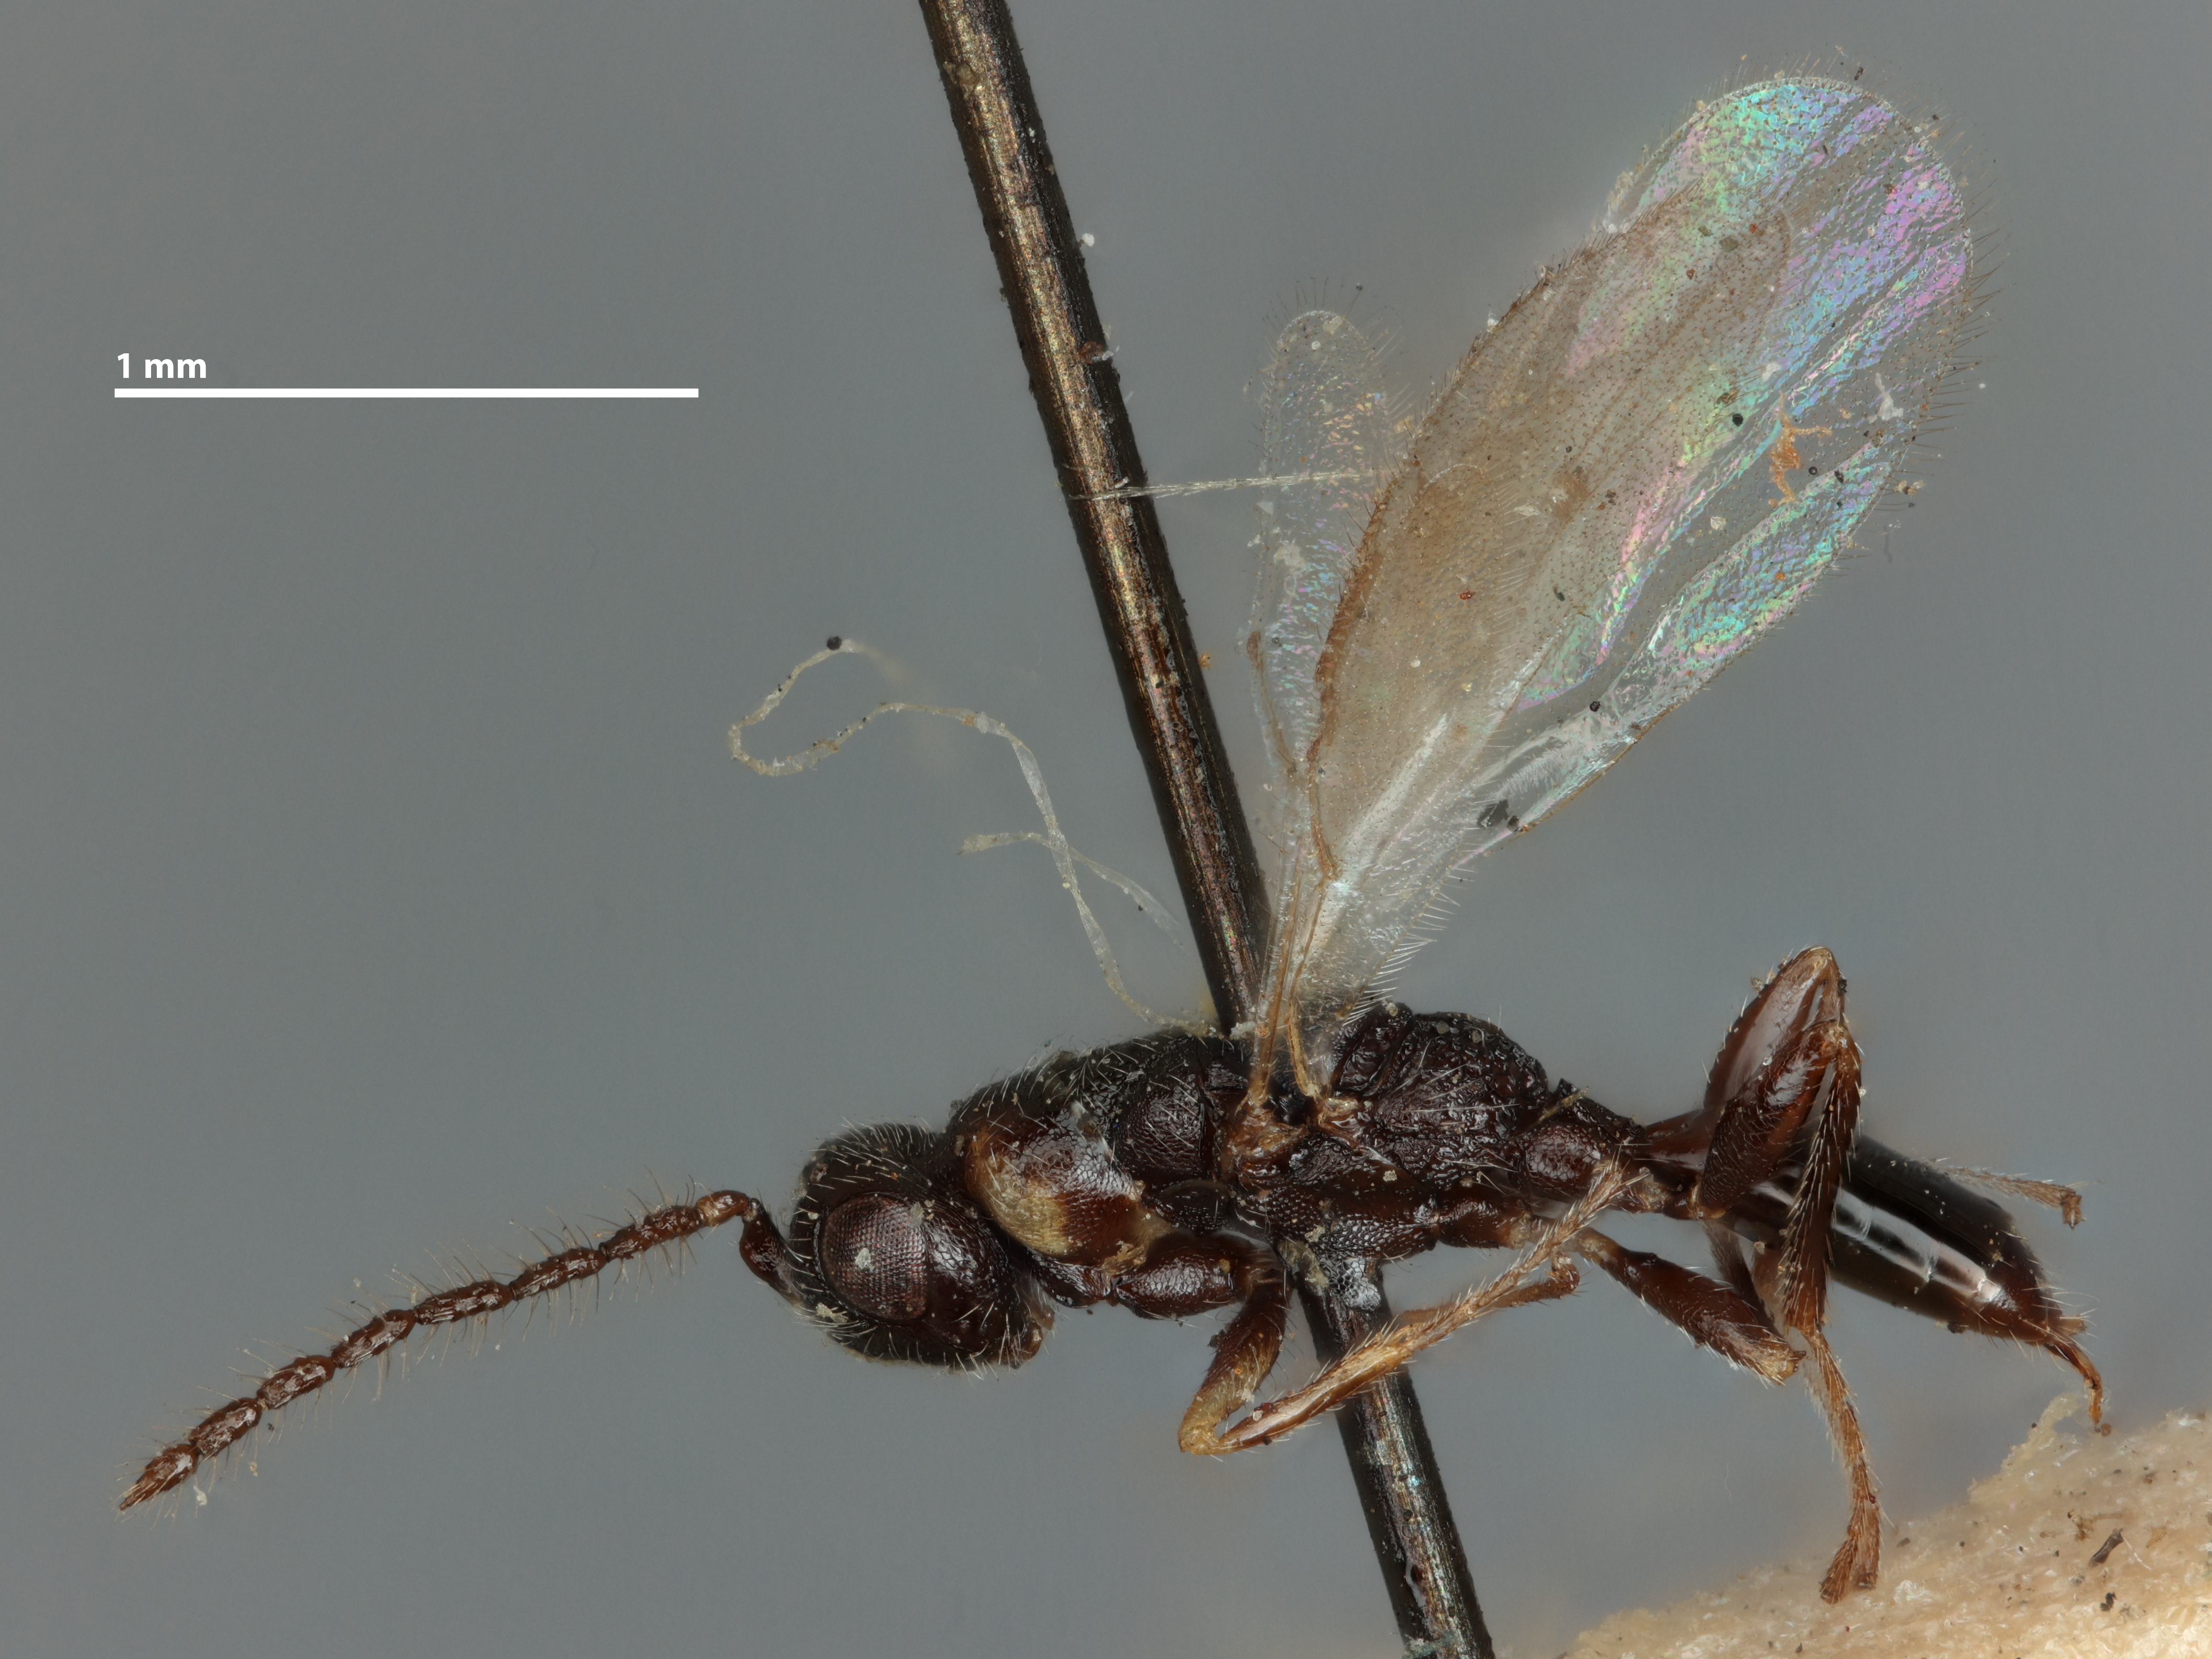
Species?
Harmolita elymophila
